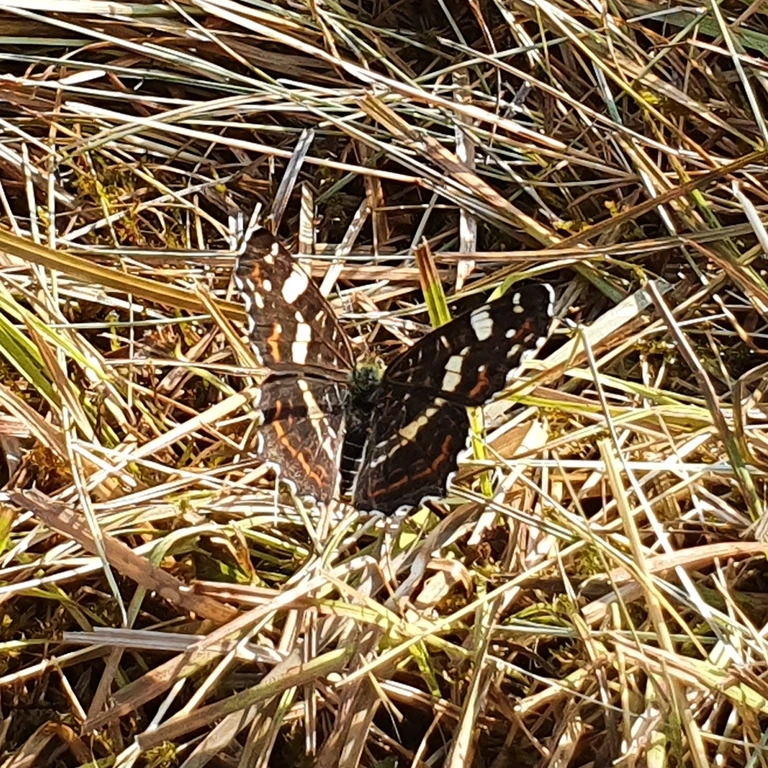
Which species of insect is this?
Araschnia levana
